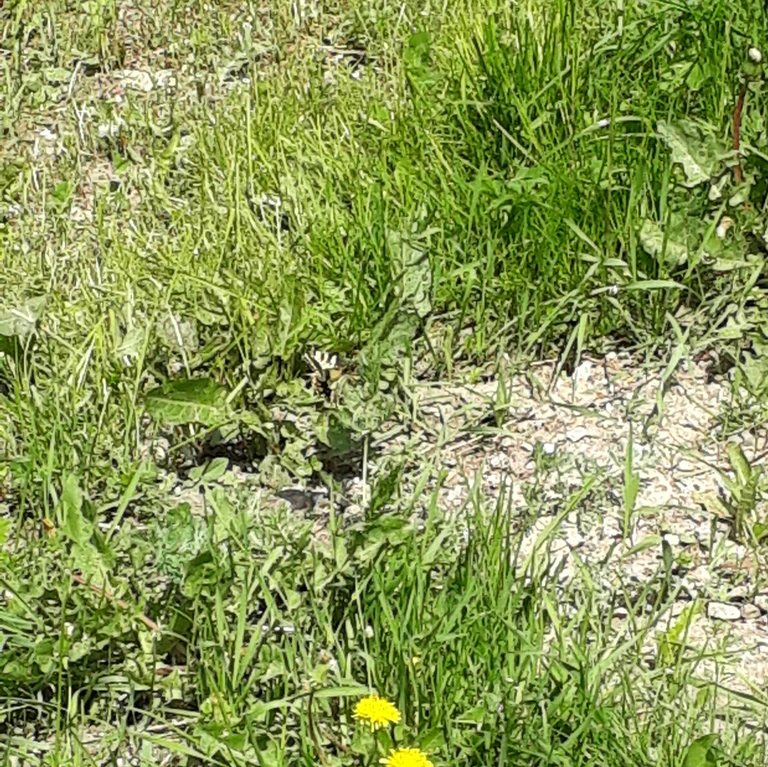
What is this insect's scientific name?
Papilio machaon
